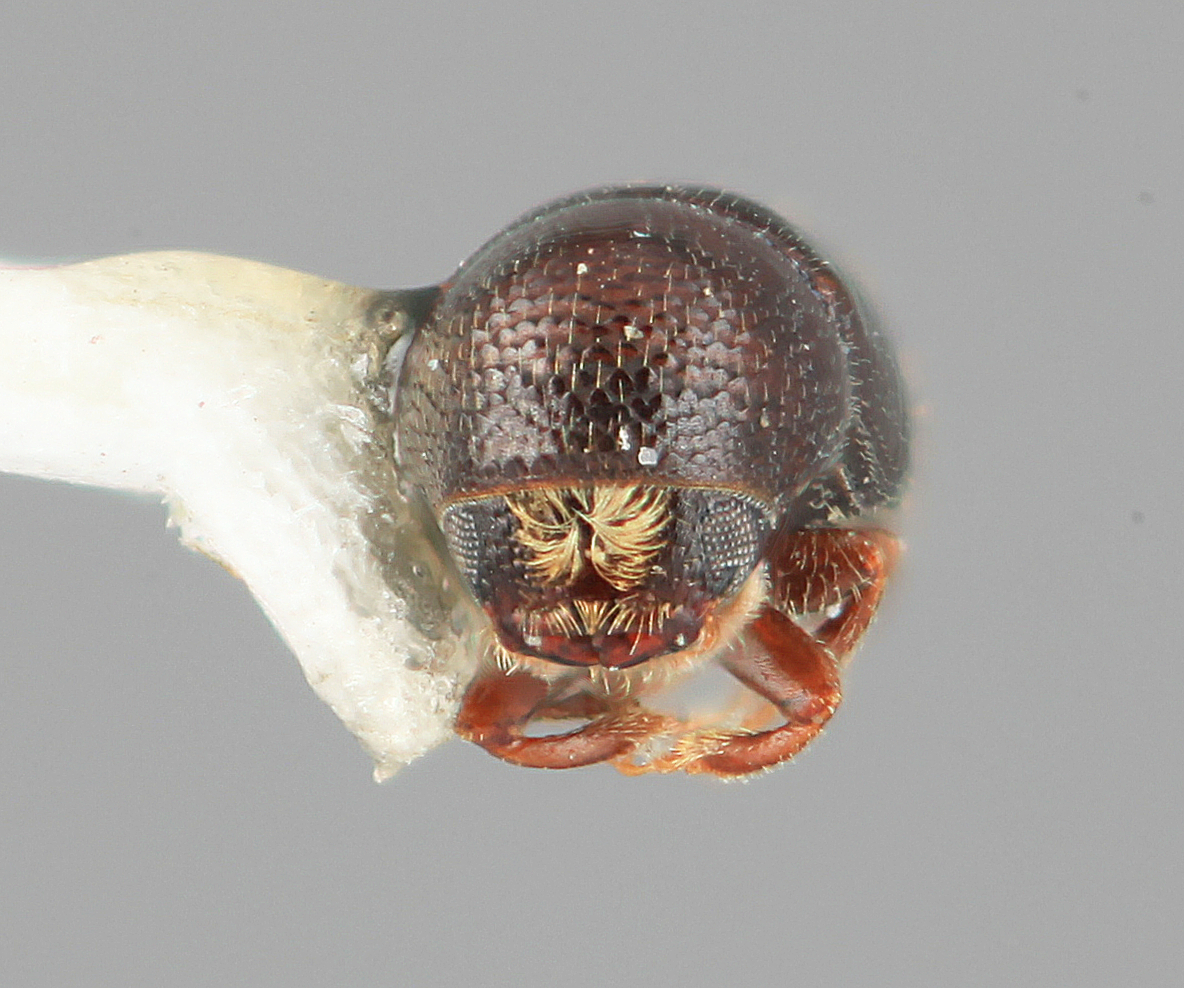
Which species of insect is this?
Araptus vinnulus
